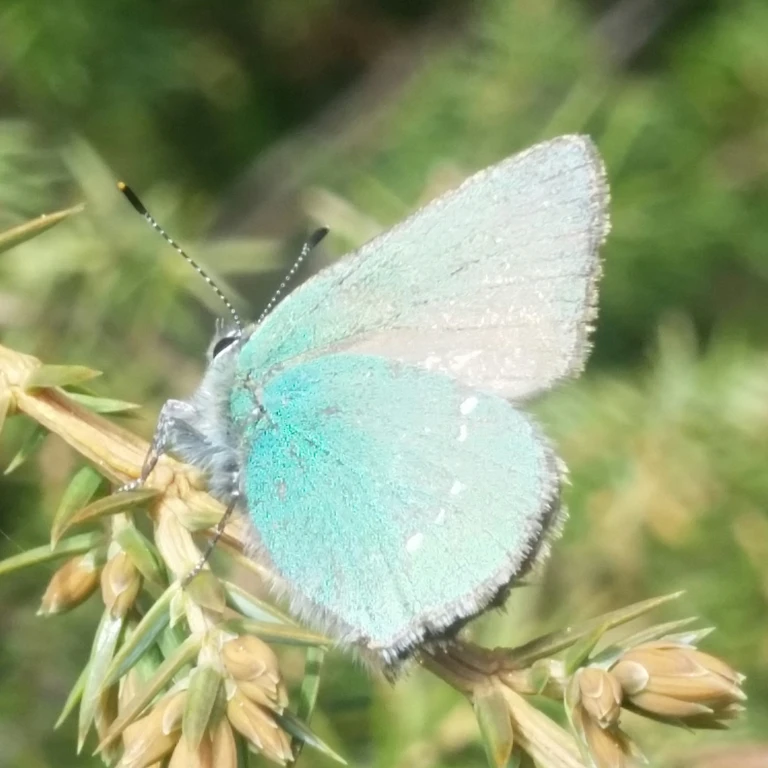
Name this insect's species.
Callophrys rubi
